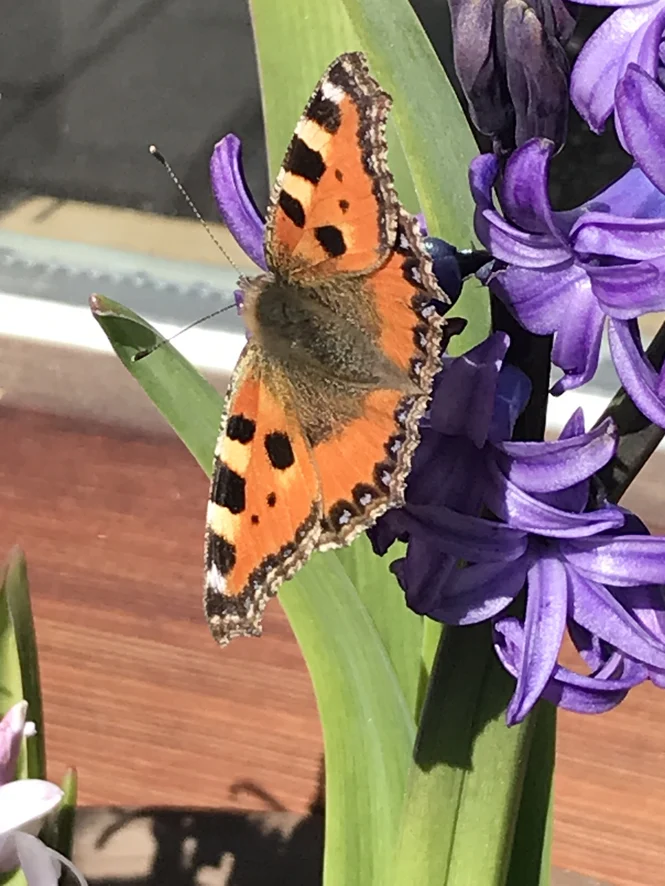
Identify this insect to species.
Aglais urticae
